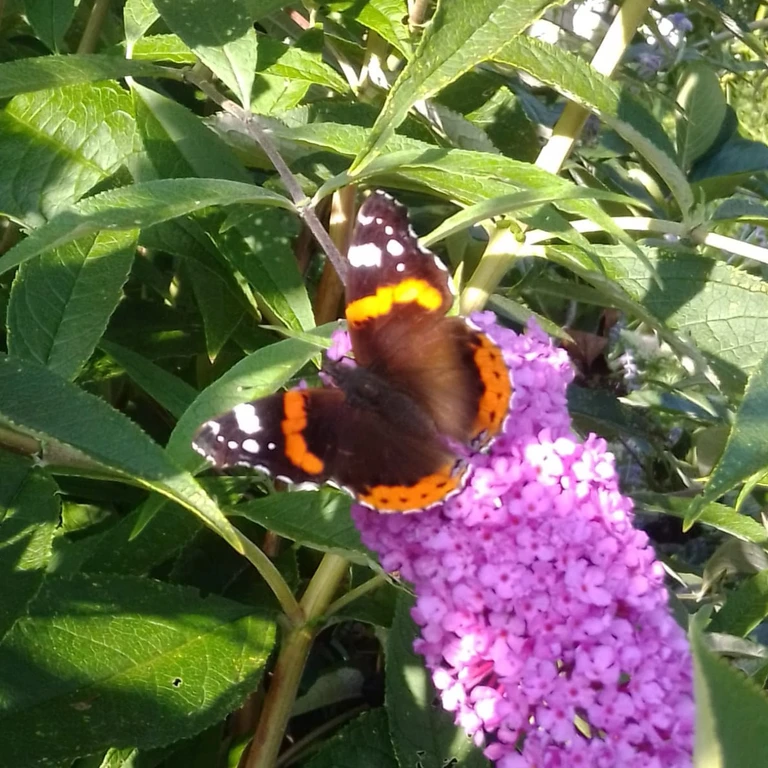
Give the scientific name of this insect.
Vanessa atalanta
